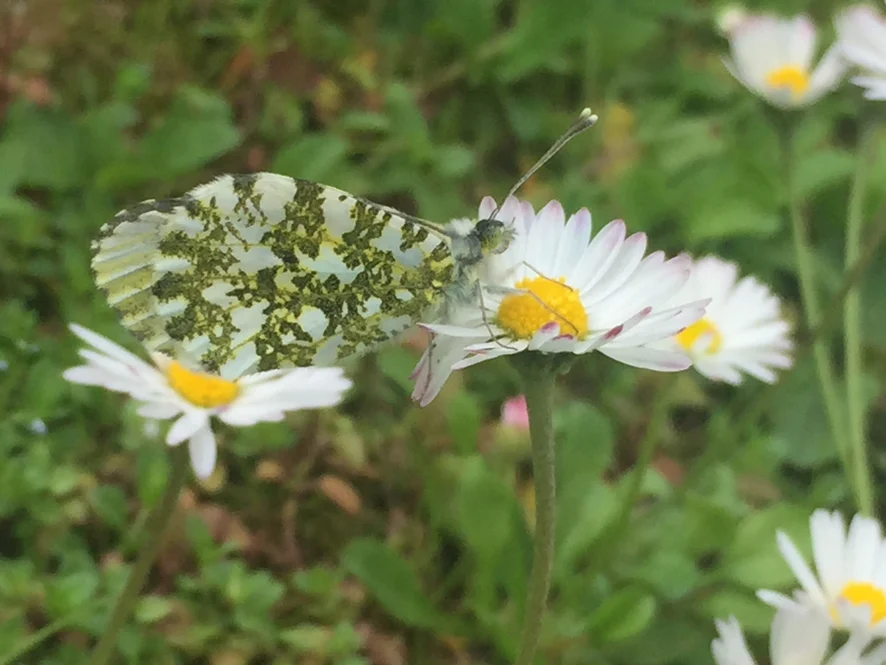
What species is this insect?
Anthocharis cardamines
